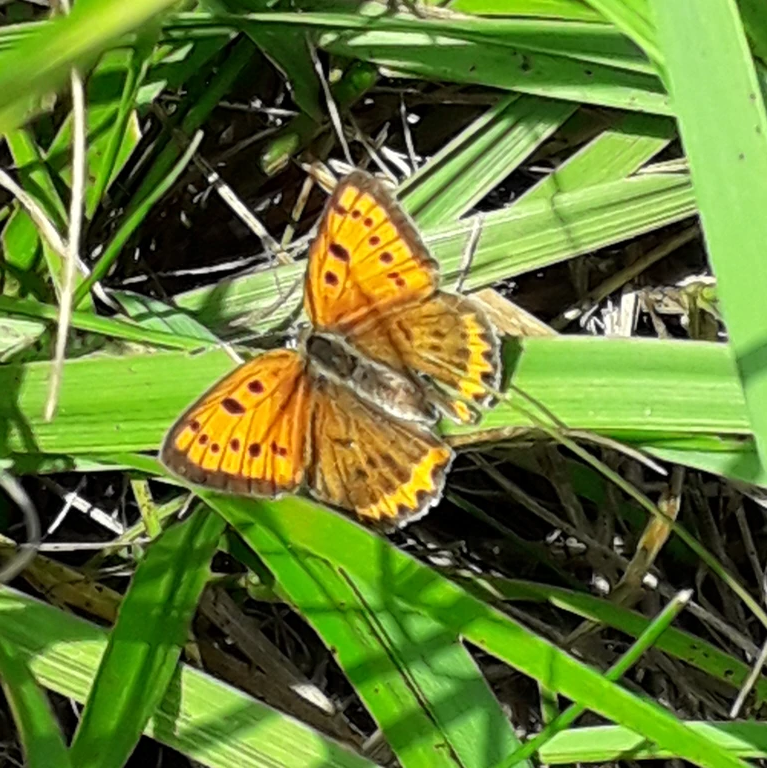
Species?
Lycaena dispar
